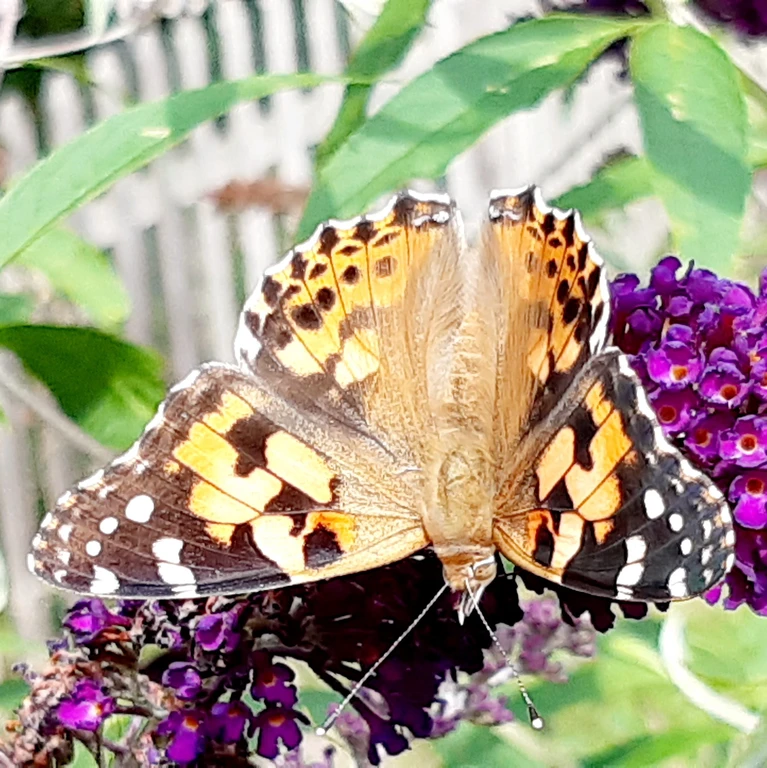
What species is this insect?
Vanessa cardui
